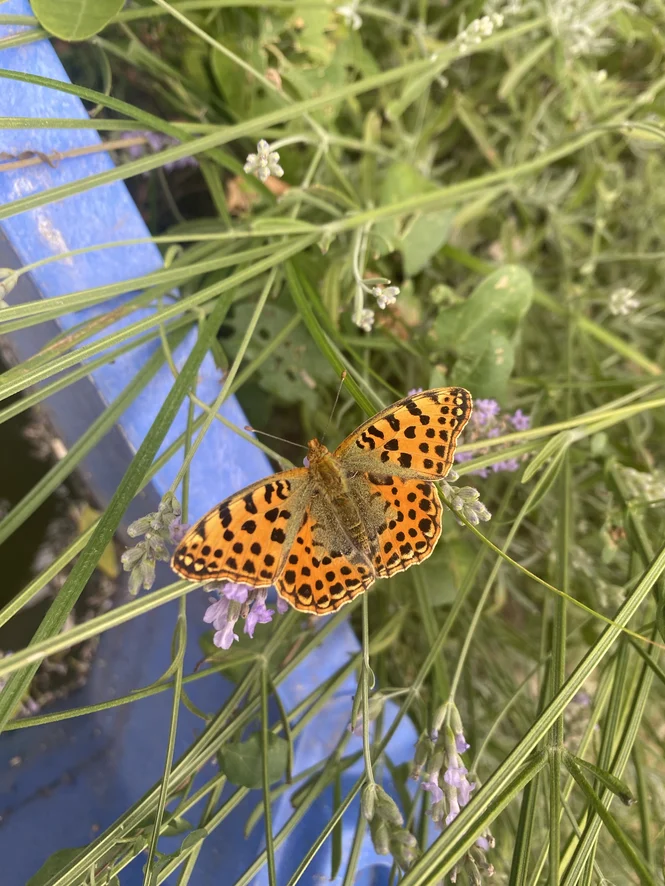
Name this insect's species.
Issoria lathonia
